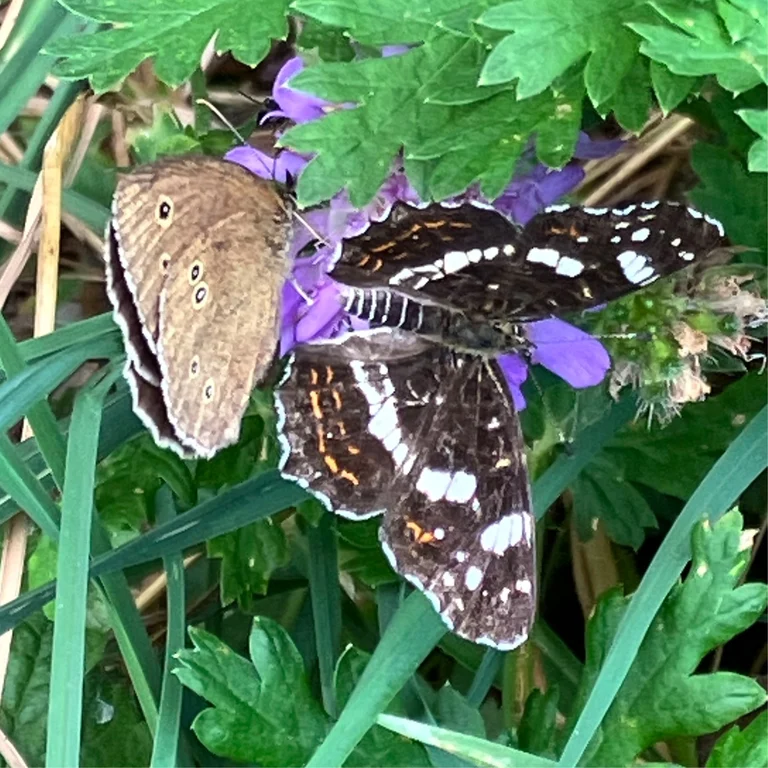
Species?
Araschnia levana
